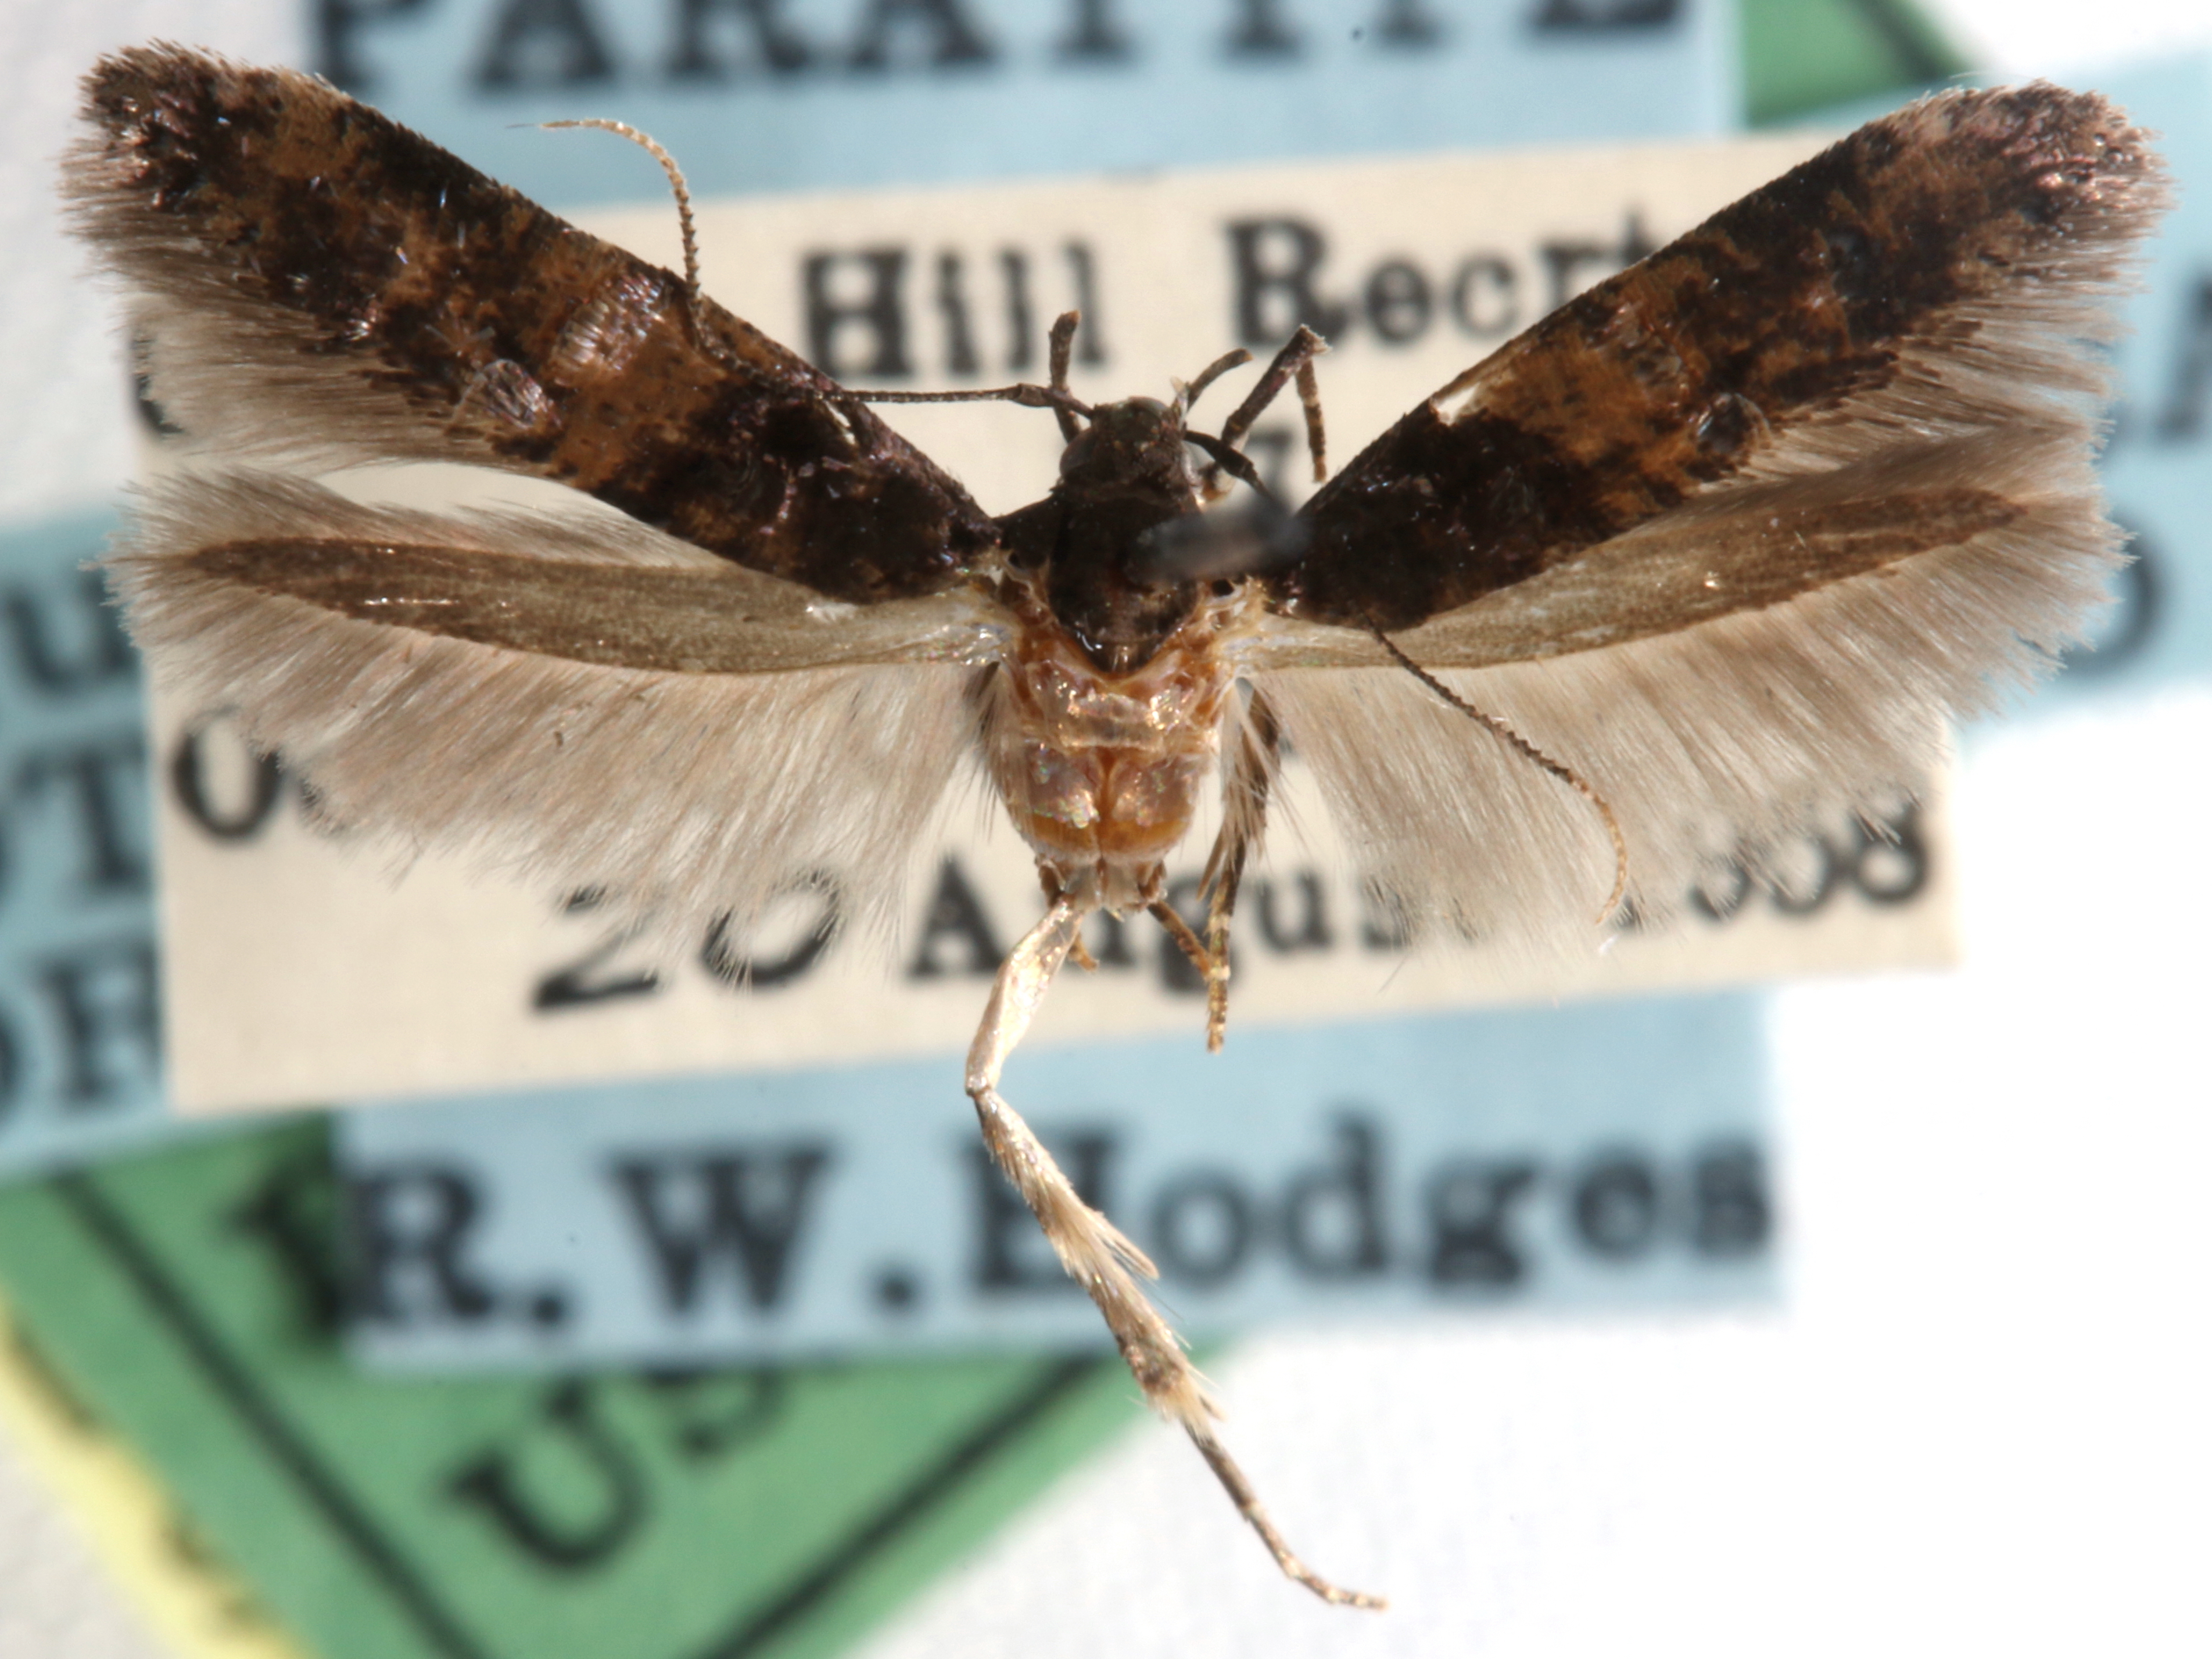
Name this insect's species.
Walshia similis
